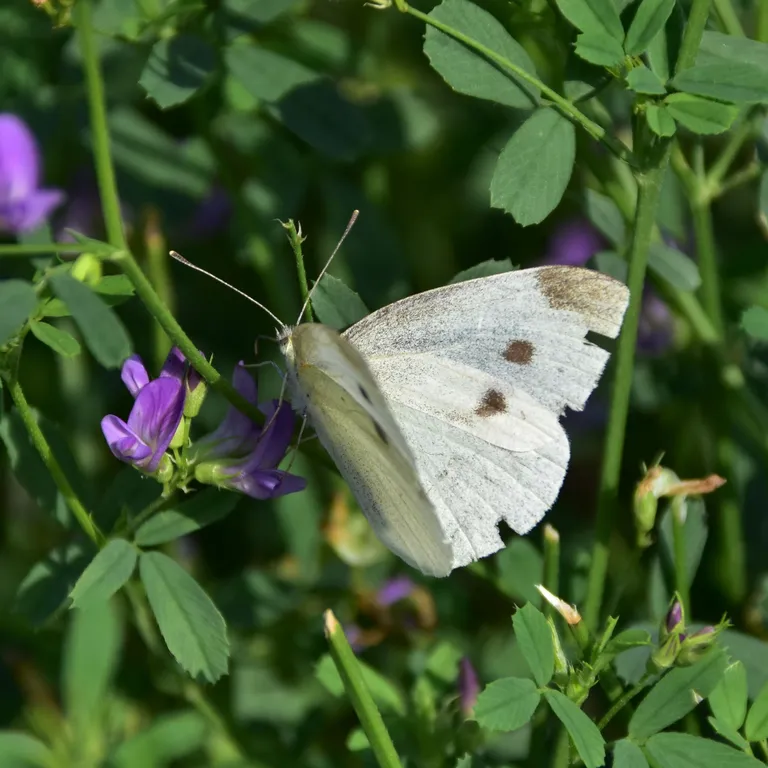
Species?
Pieris rapae
